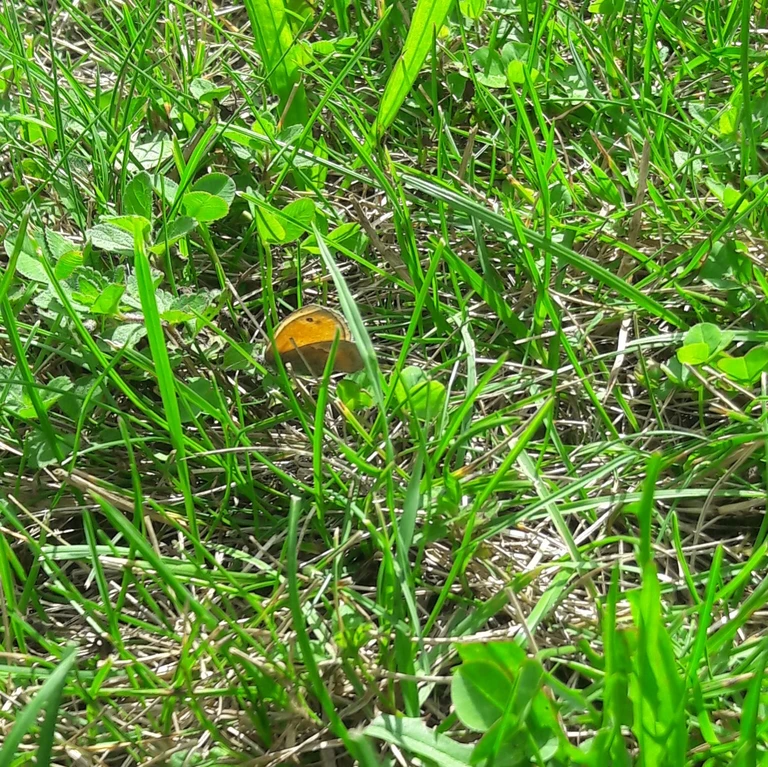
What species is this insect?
Coenonympha pamphilus
